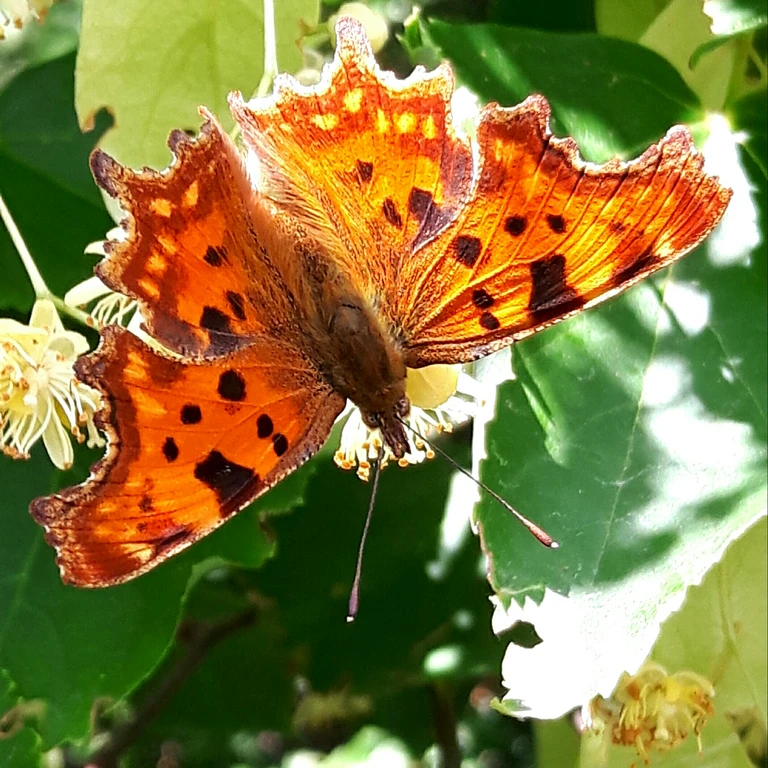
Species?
Polygonia c-album
